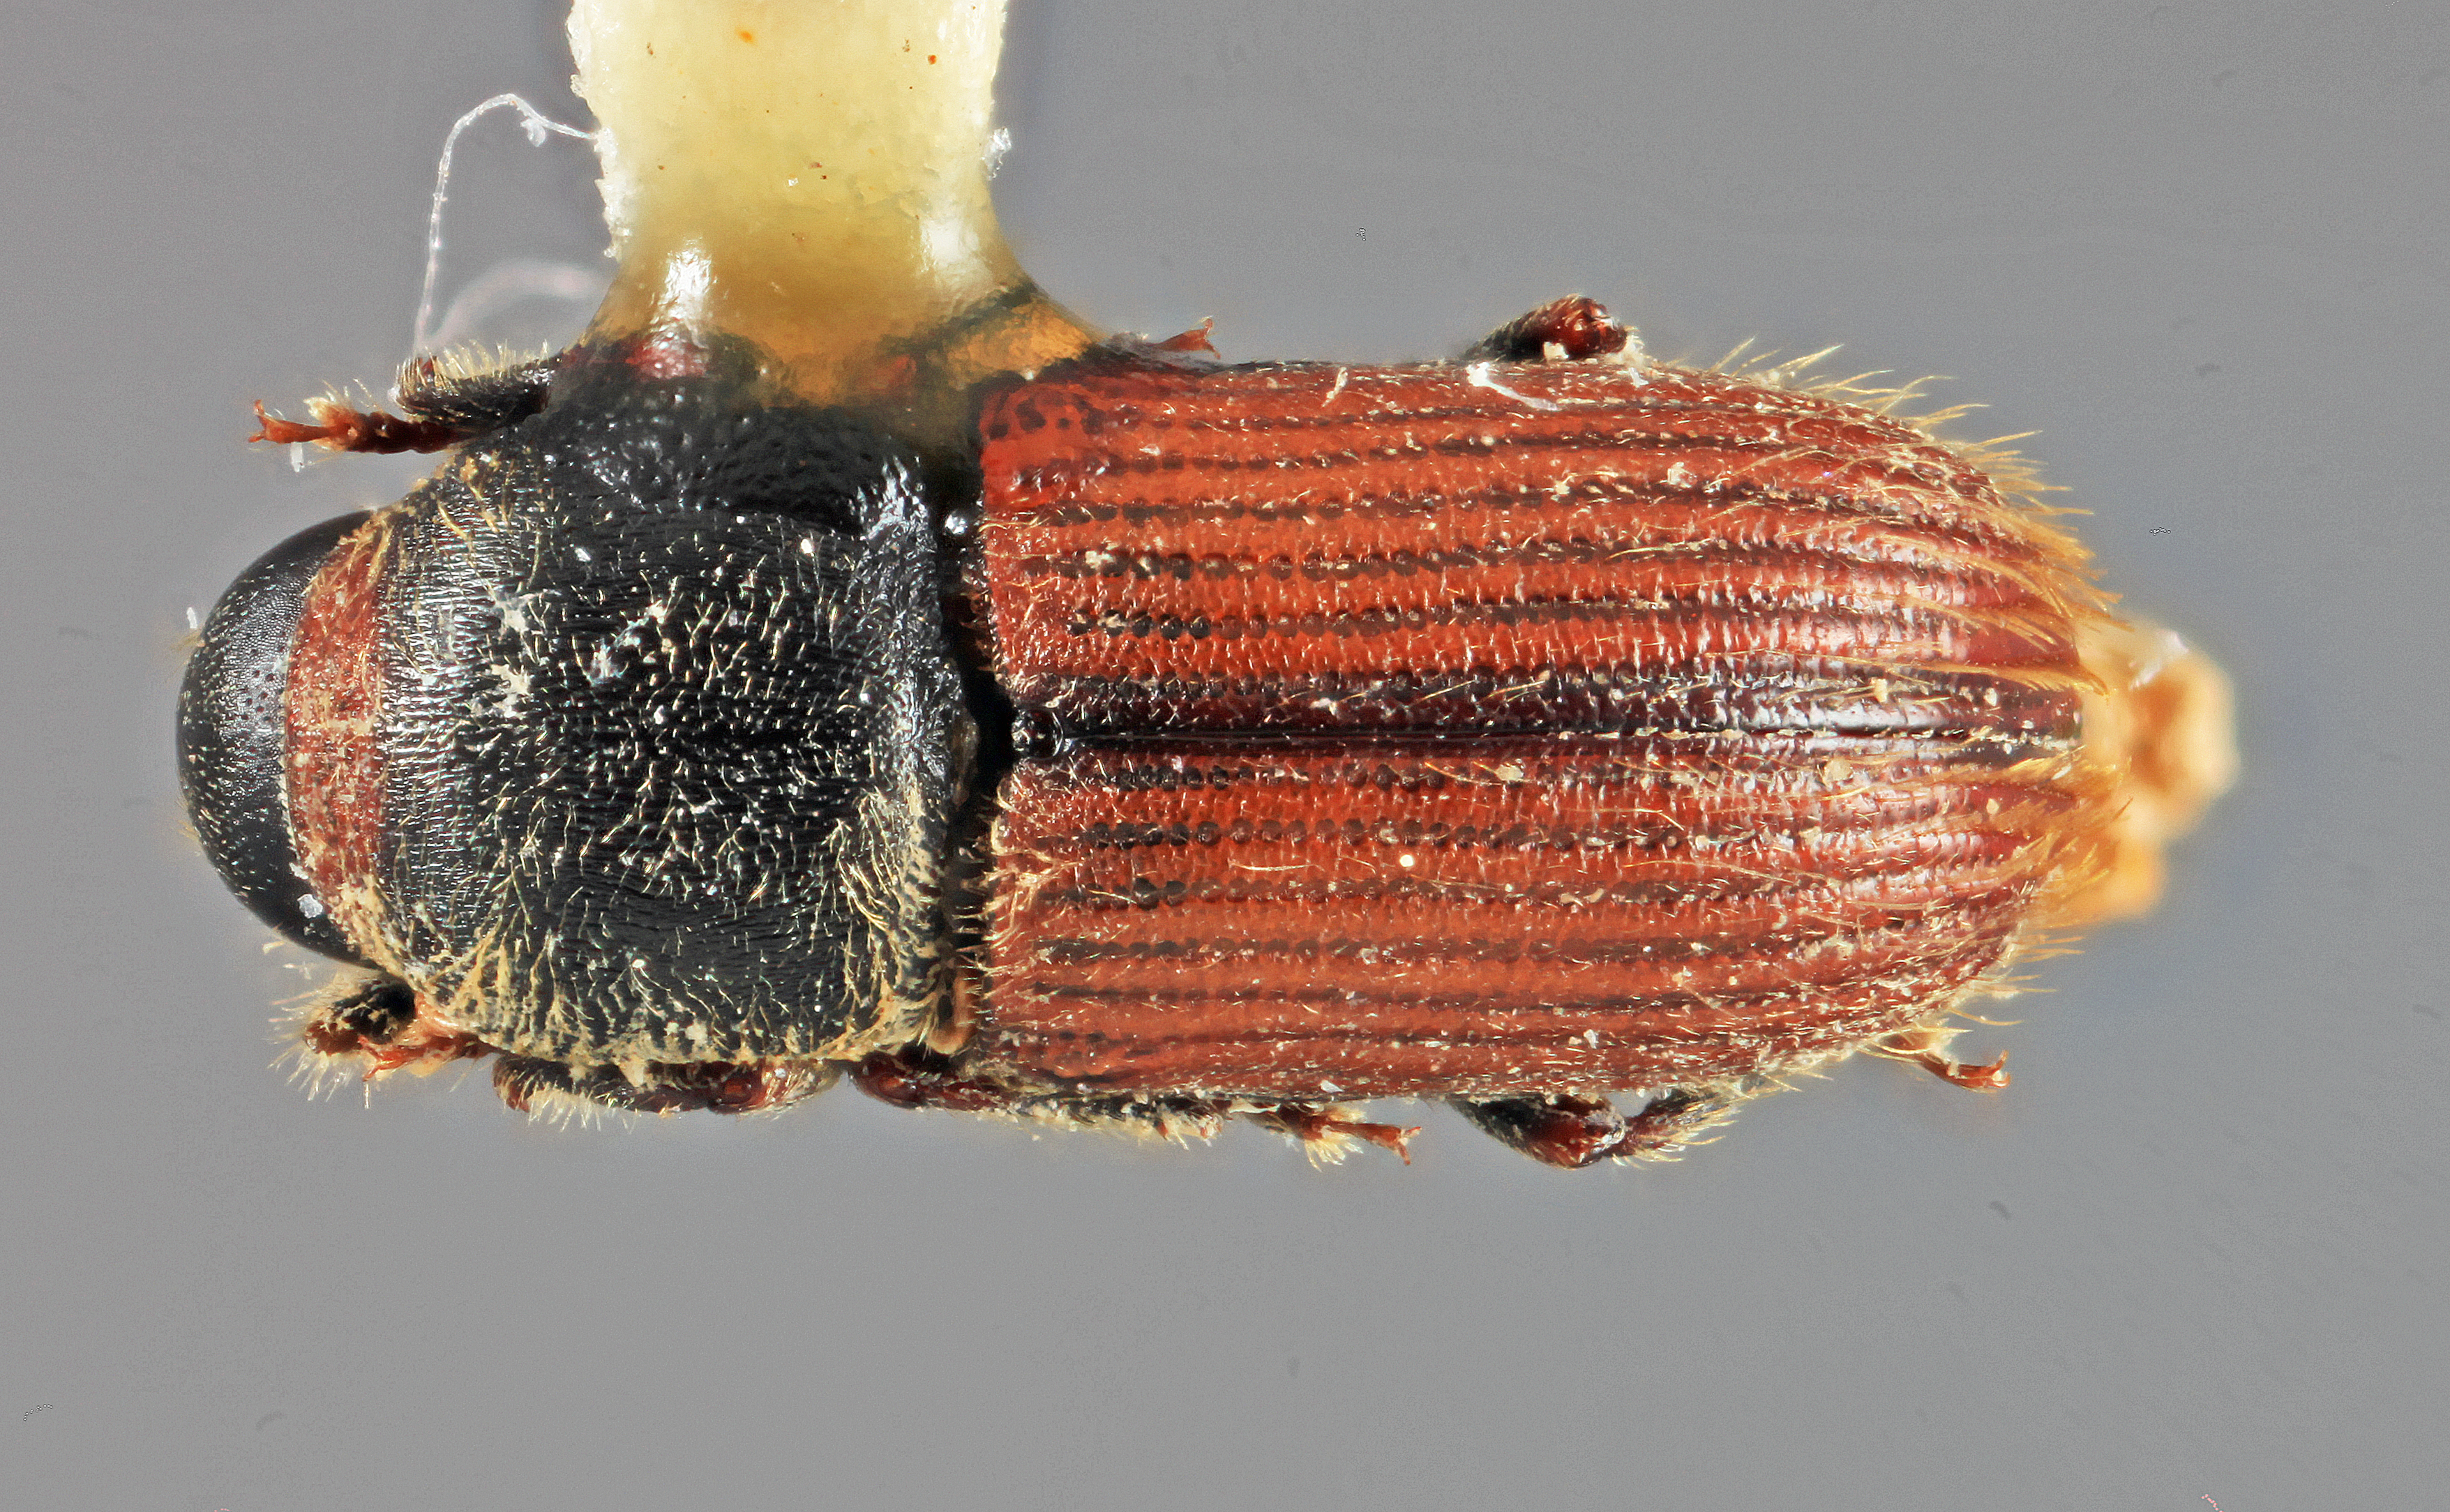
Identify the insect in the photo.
Cnesinus gibbosus
